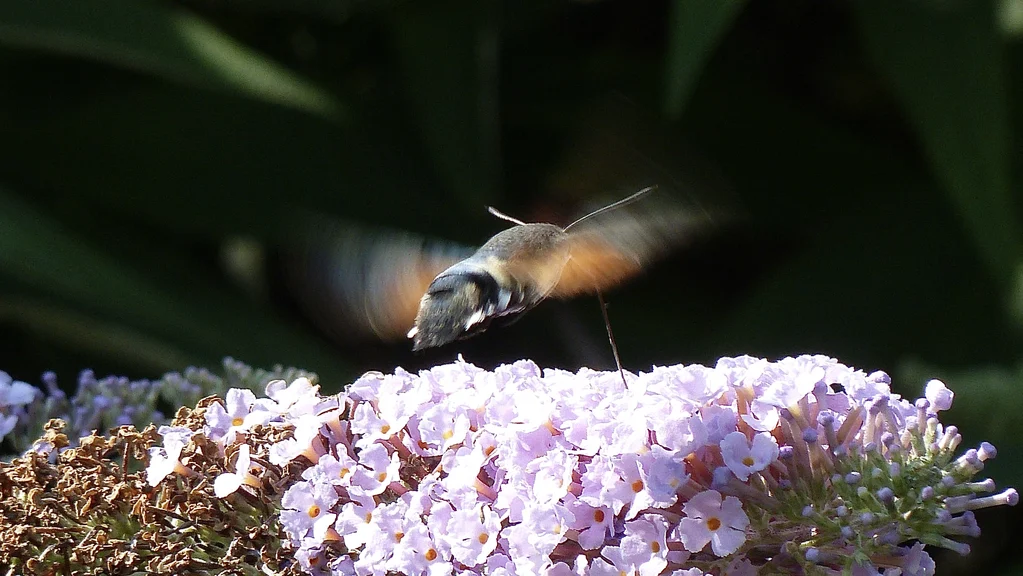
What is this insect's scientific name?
Macroglossum stellatarum
